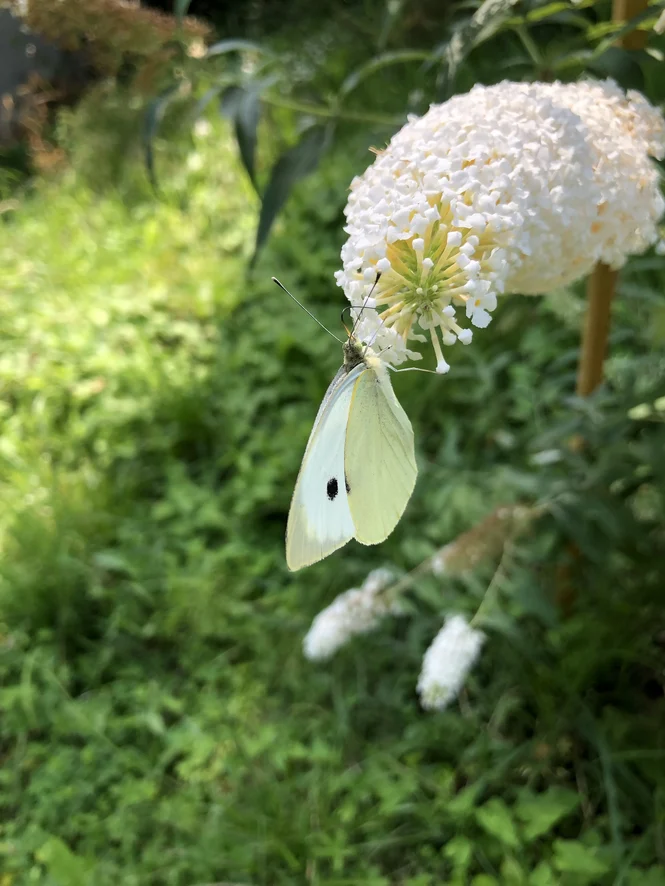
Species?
Pieris brassicae
